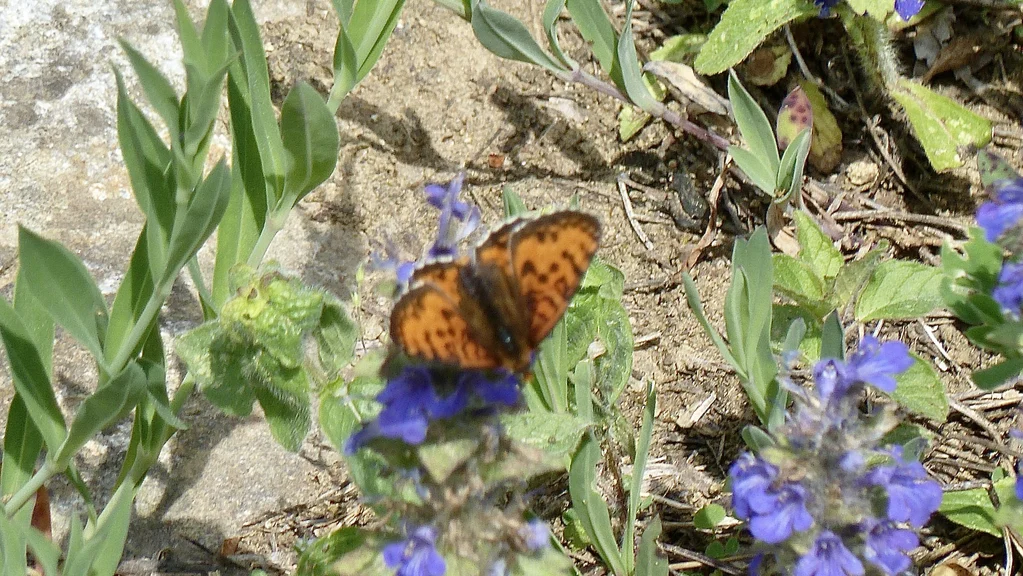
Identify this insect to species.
Melitaea didyma
